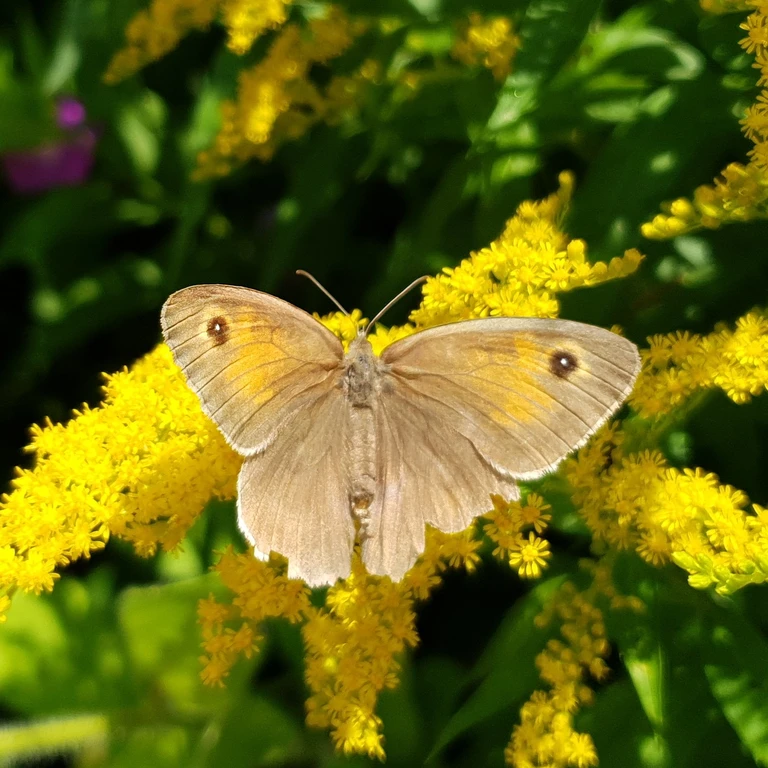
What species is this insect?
Maniola jurtina
